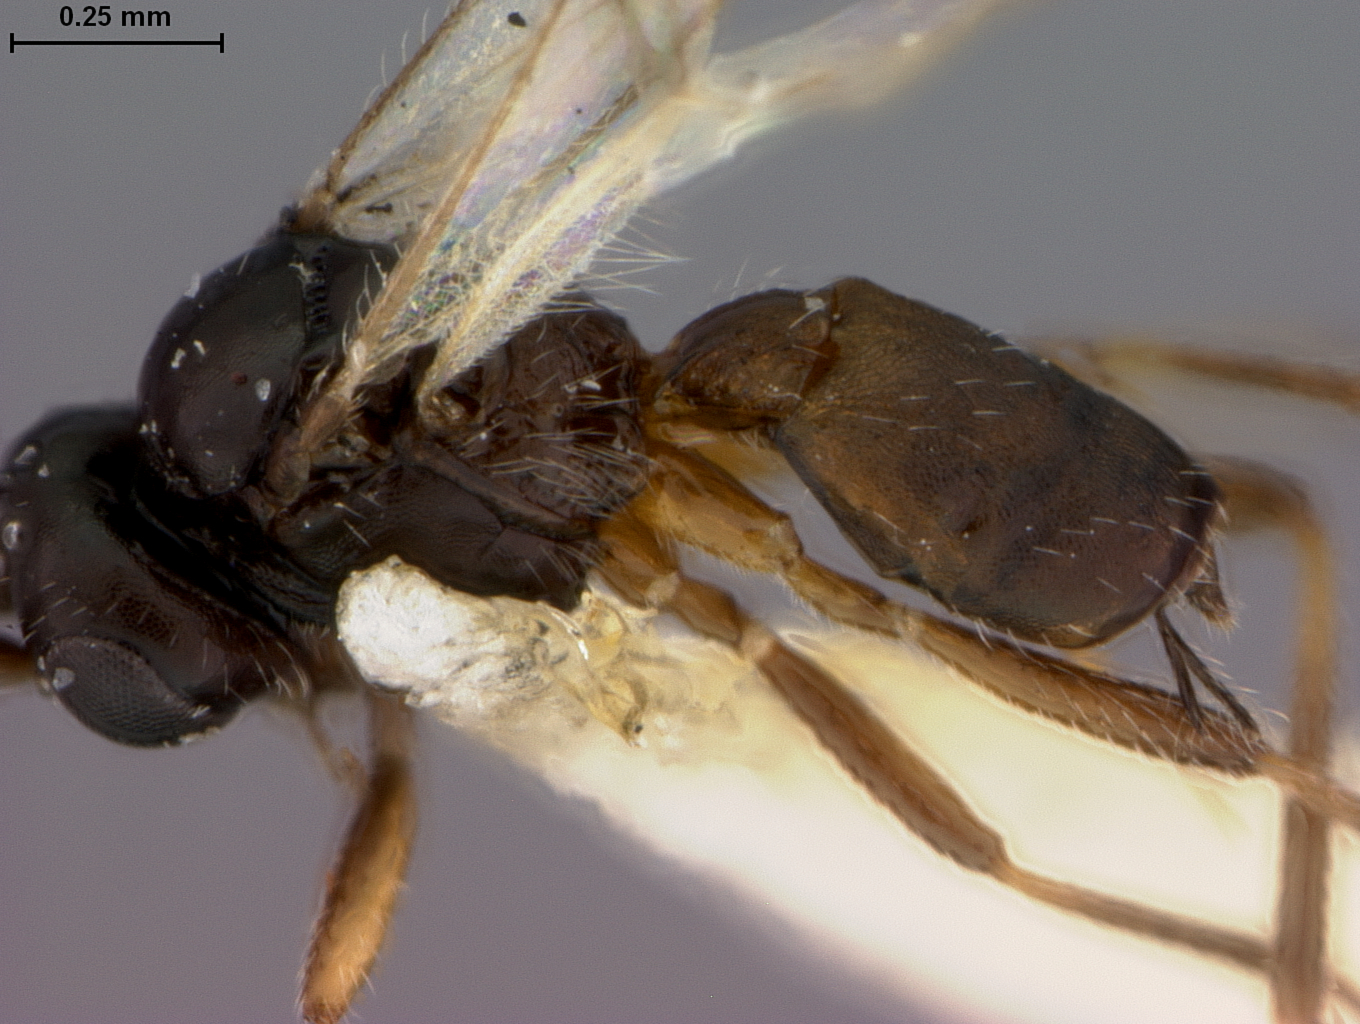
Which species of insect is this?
Opius confundens
